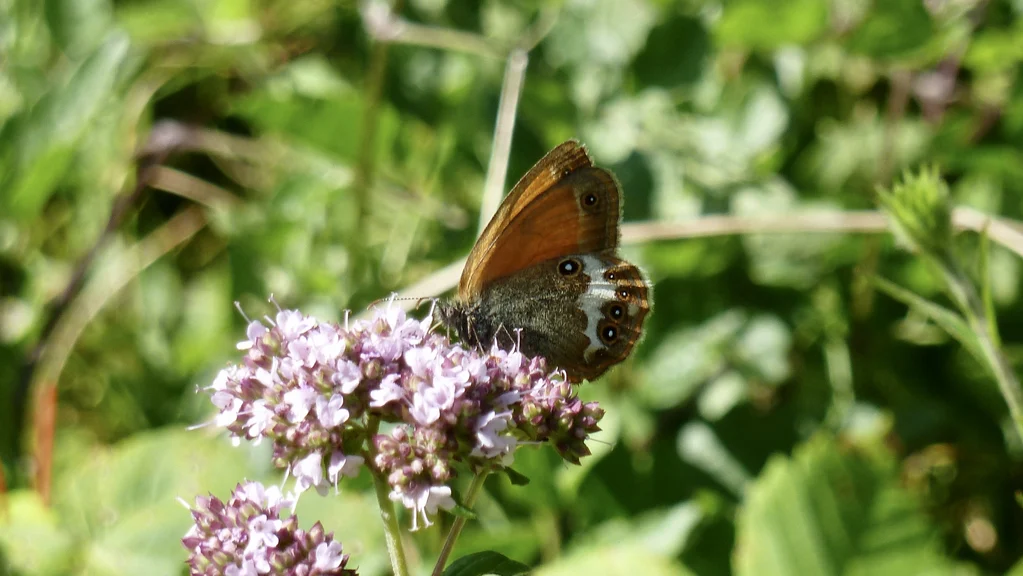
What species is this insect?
Coenonympha arcania
